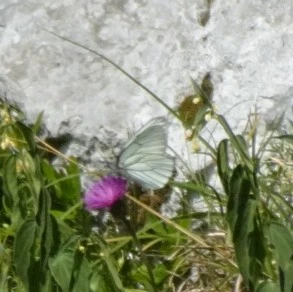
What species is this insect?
Aporia crataegi
